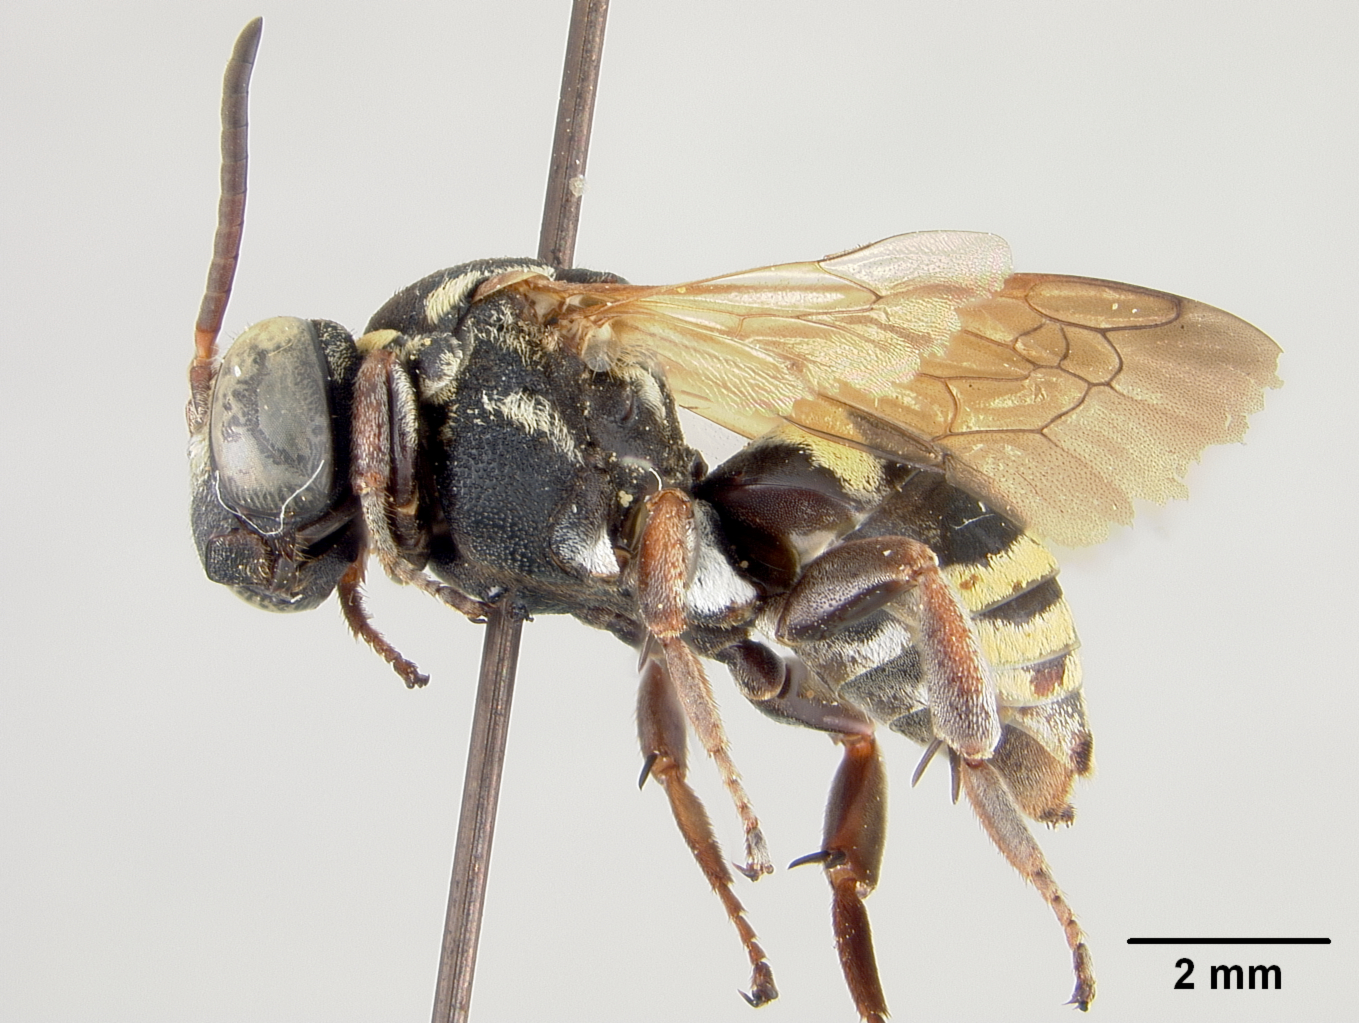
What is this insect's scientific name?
Triepeolus bilunatus
